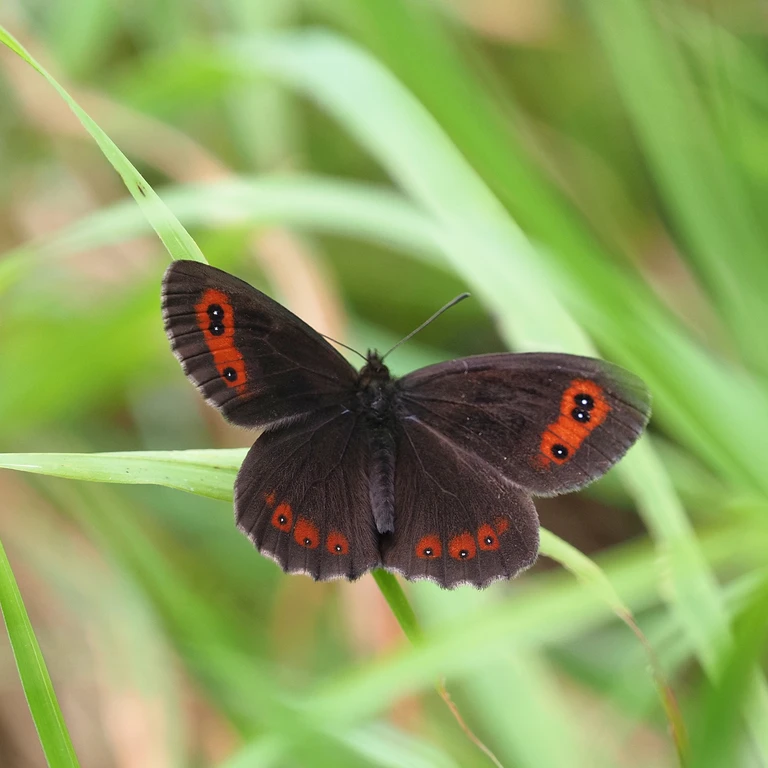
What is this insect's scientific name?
Erebia aethiops
